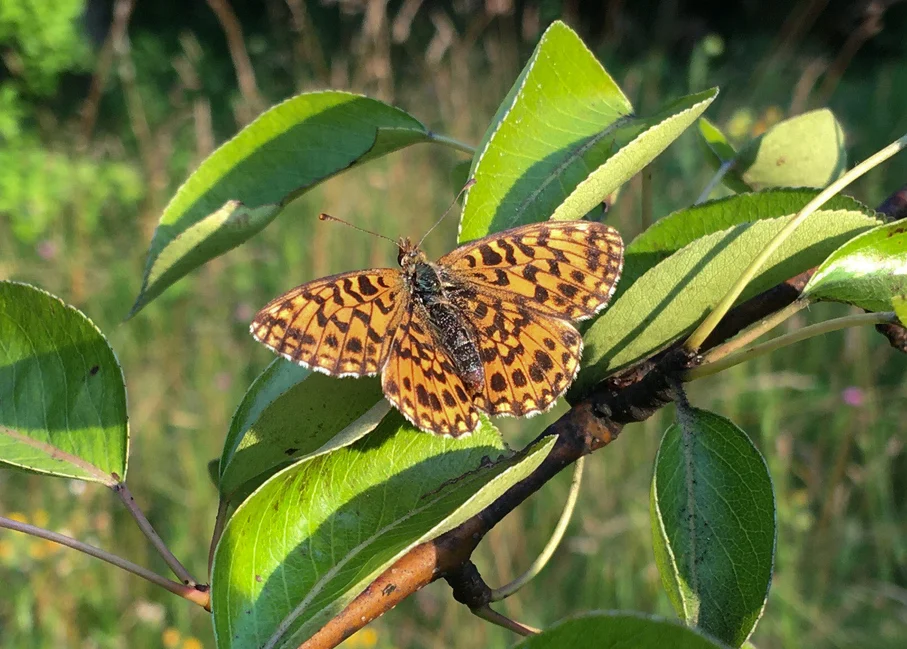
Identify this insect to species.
Boloria dia
